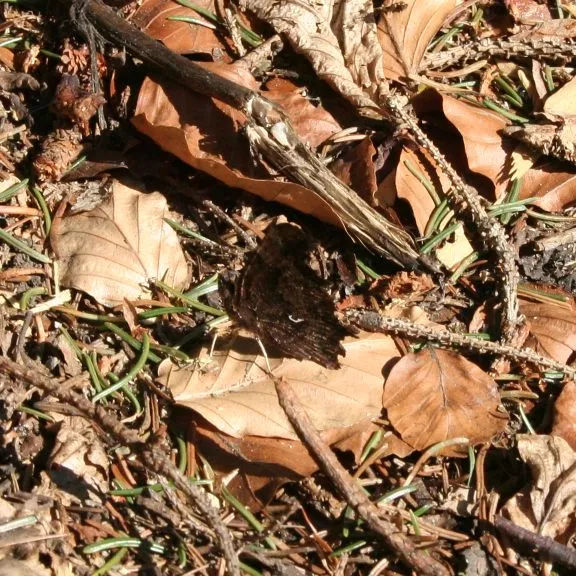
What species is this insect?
Polygonia c-album
